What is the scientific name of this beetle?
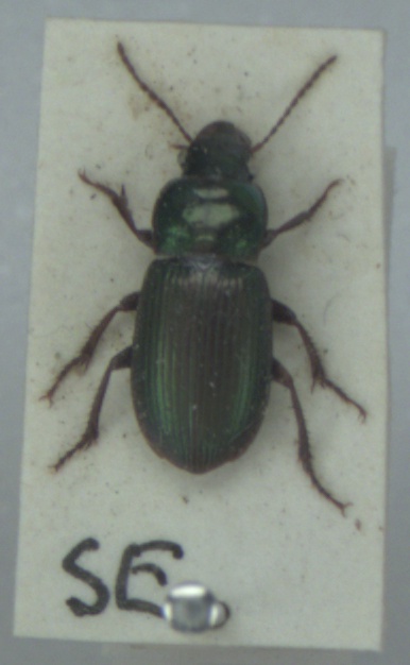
Harpalus affinis
